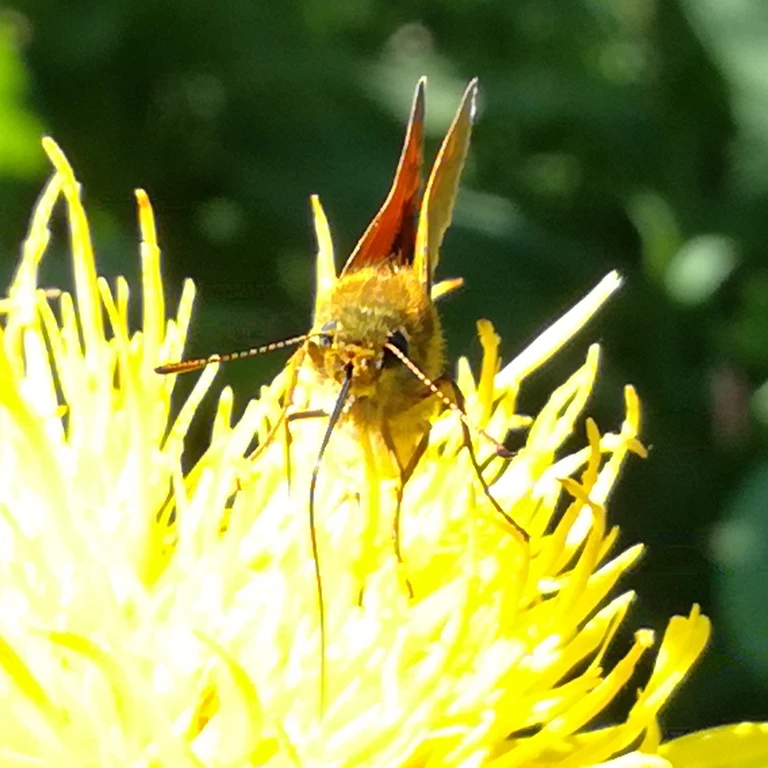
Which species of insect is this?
Ochlodes sylvanus (also Ochlodes venata)
